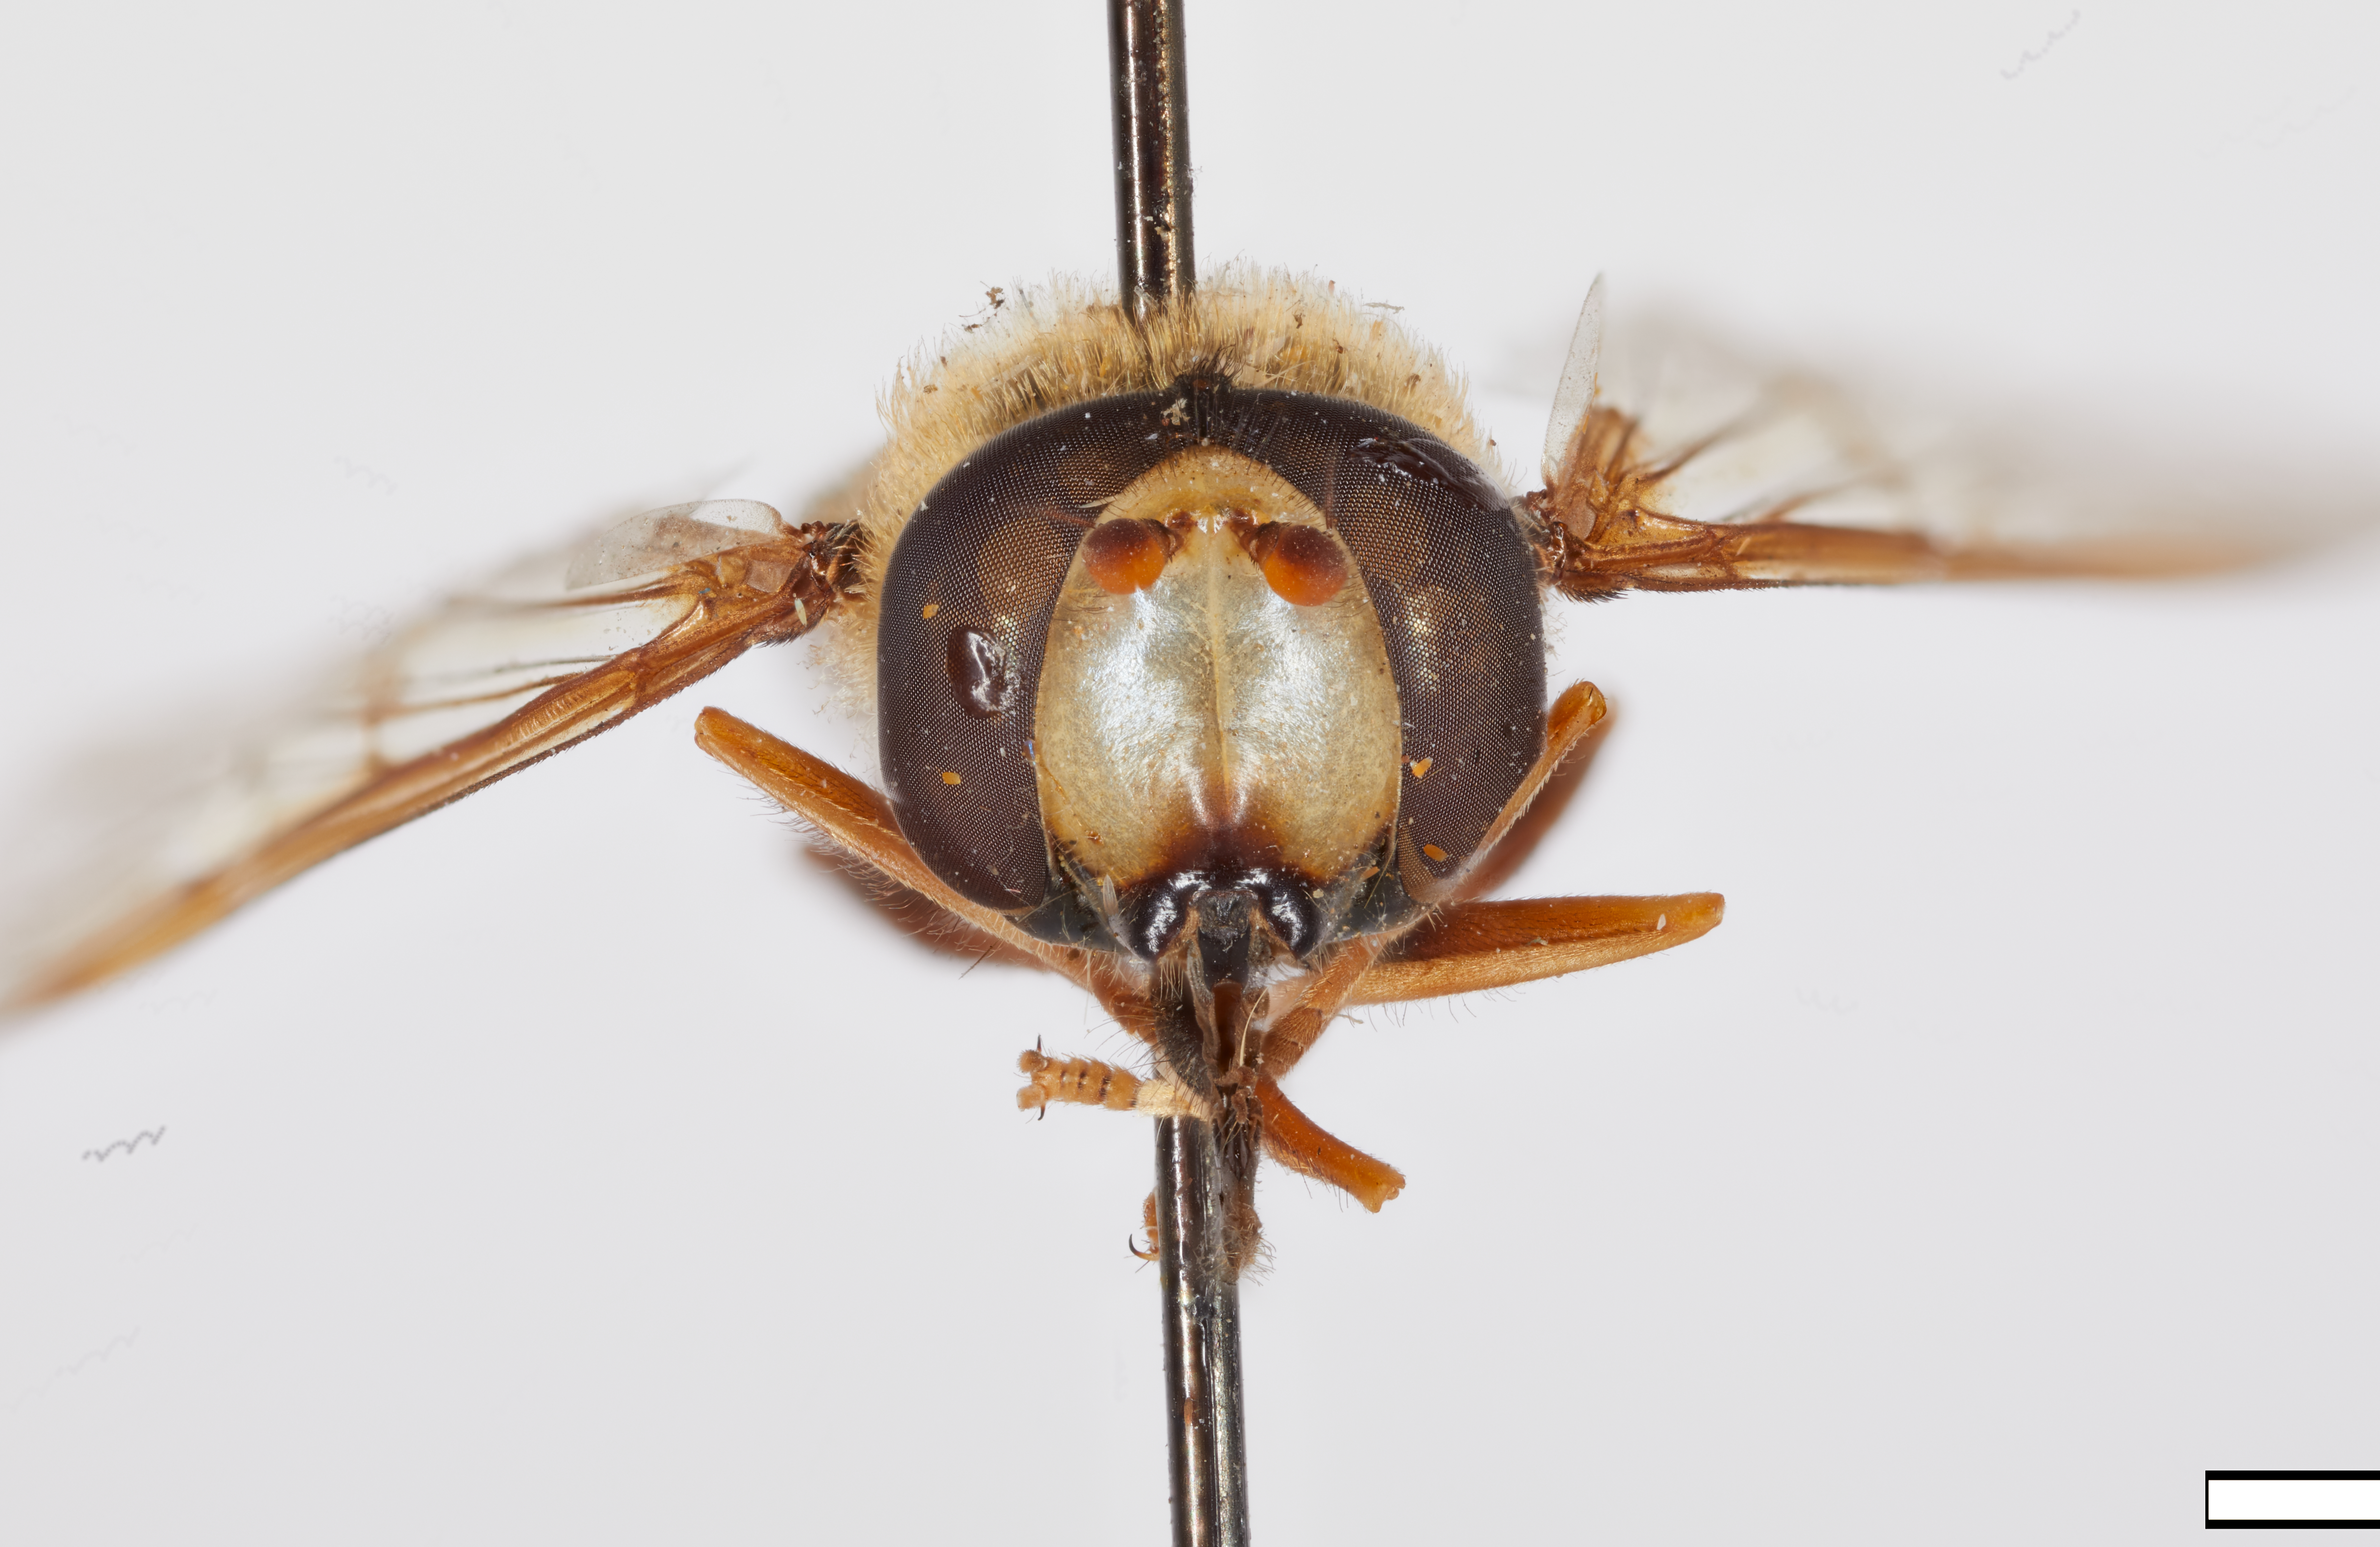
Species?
Eupeodes montivagus
